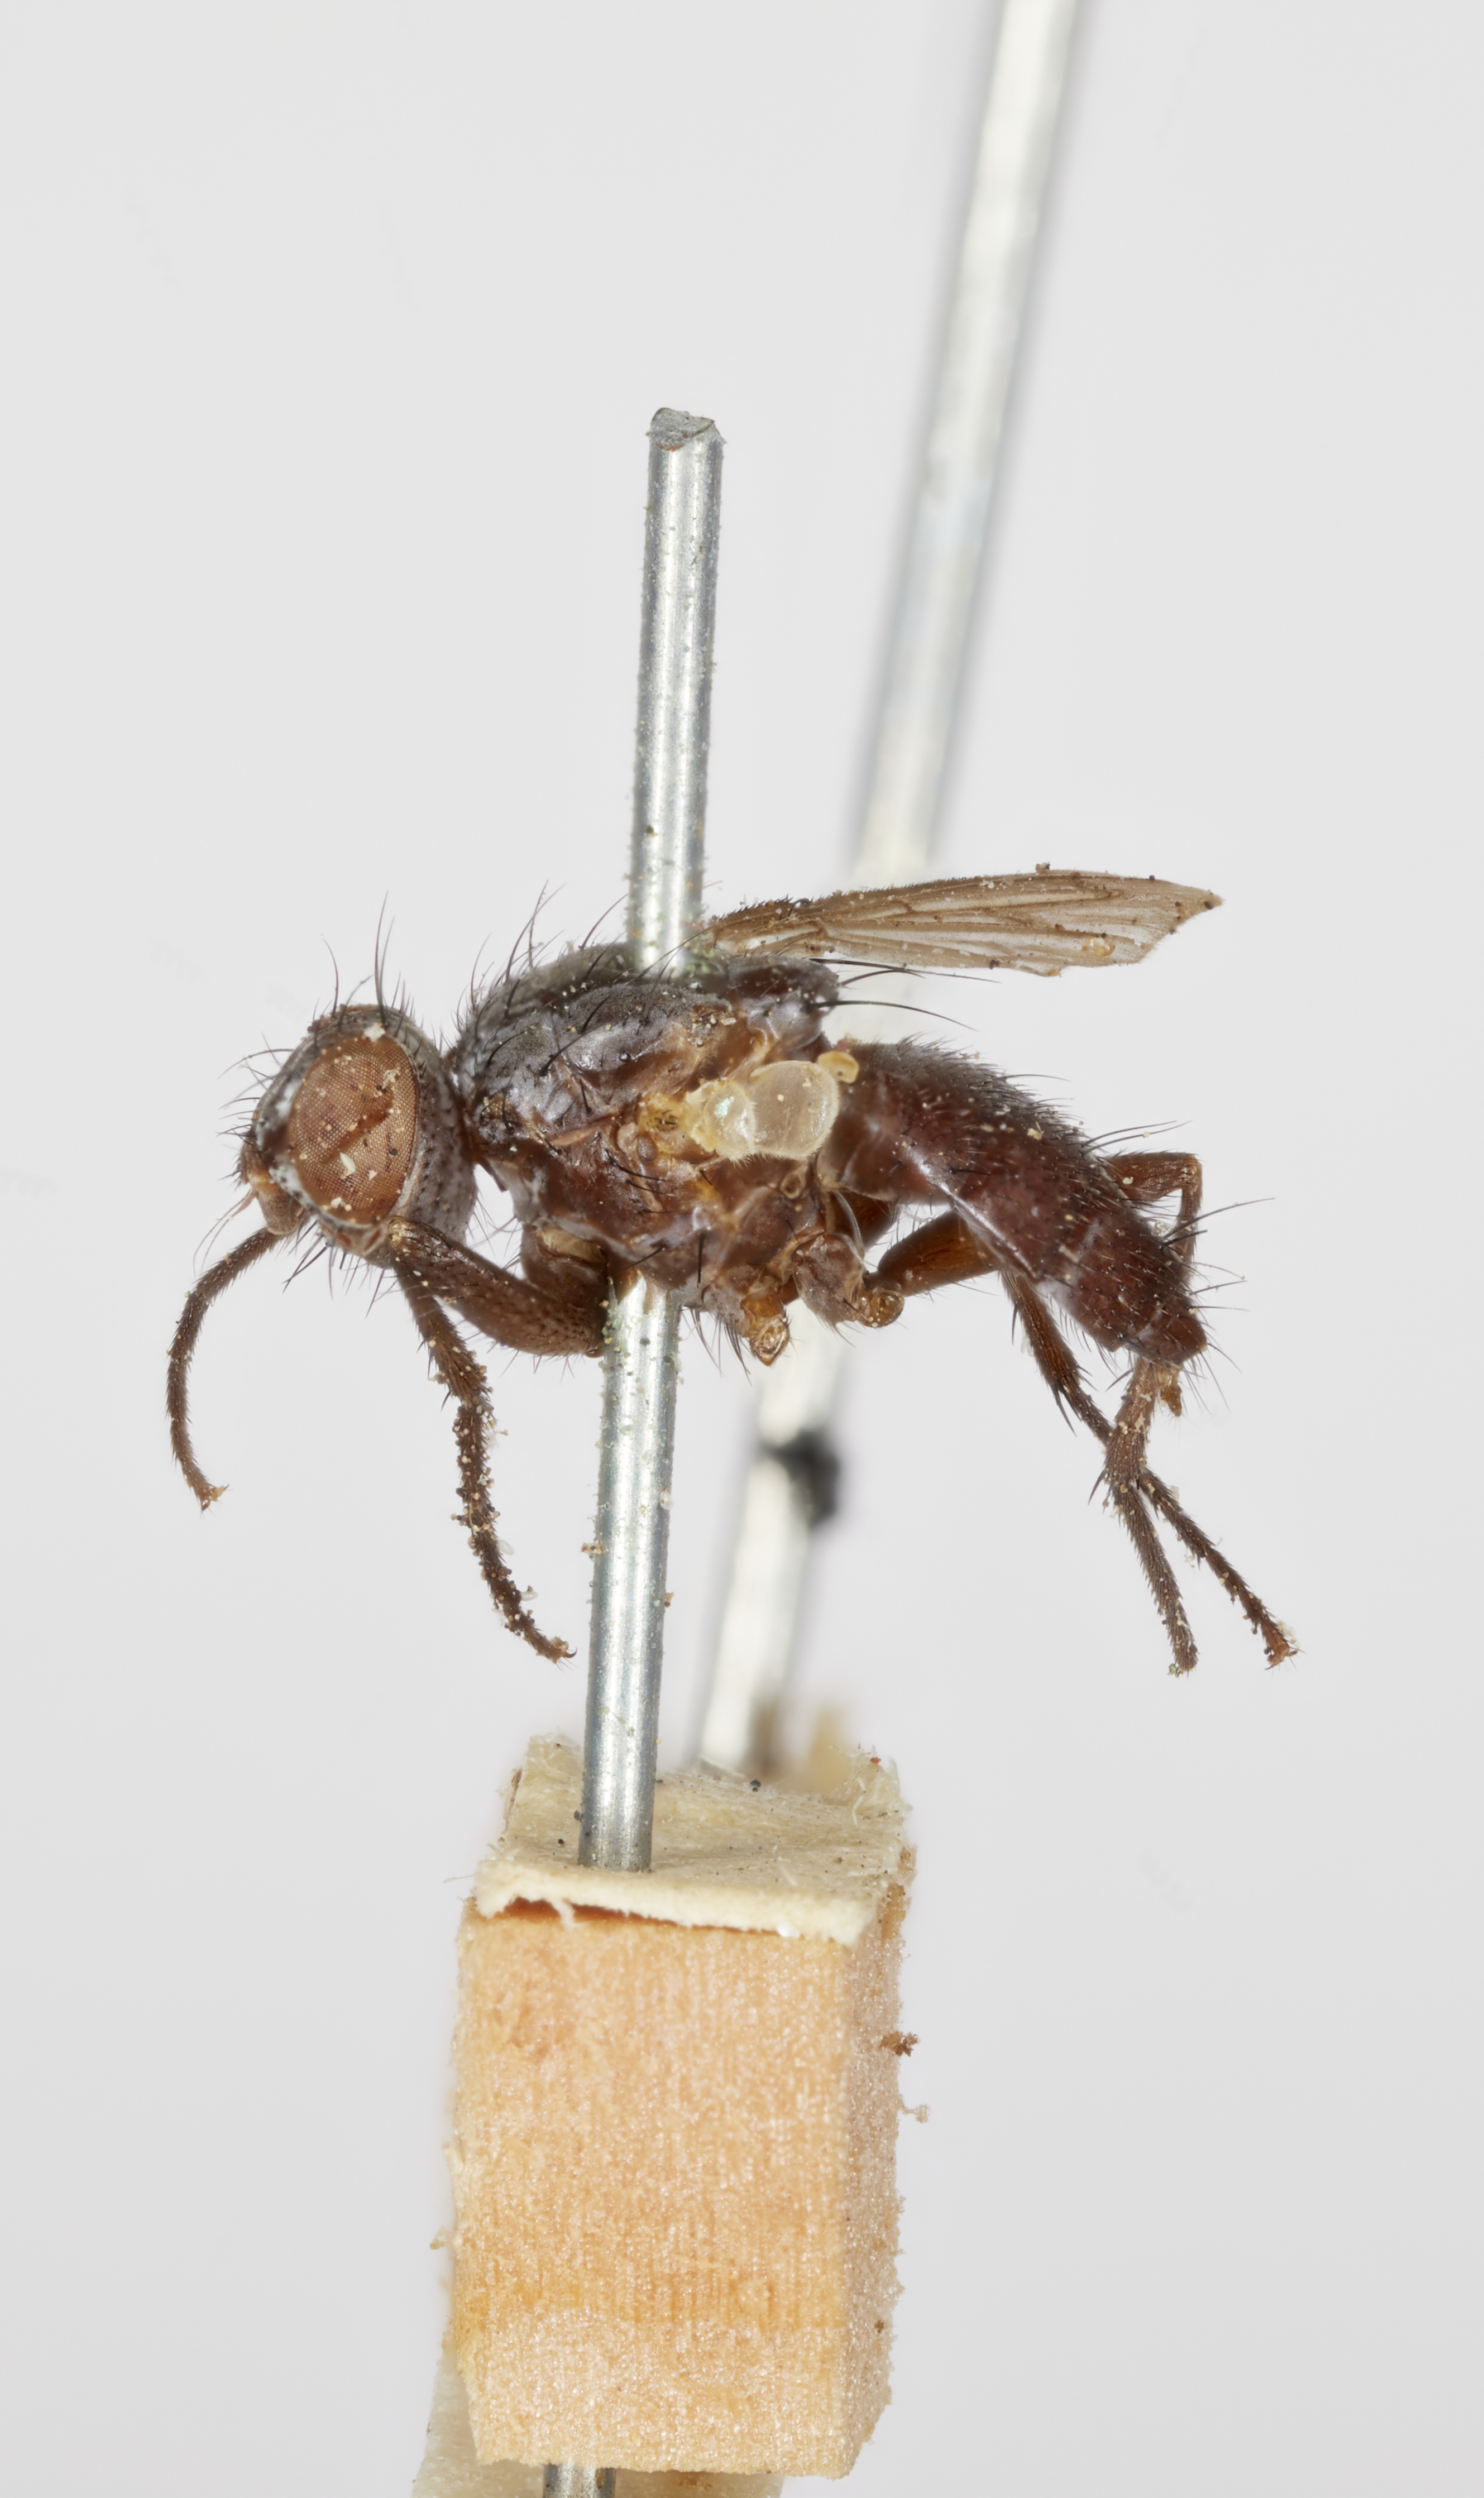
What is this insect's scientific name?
Eophyto ceylanica
